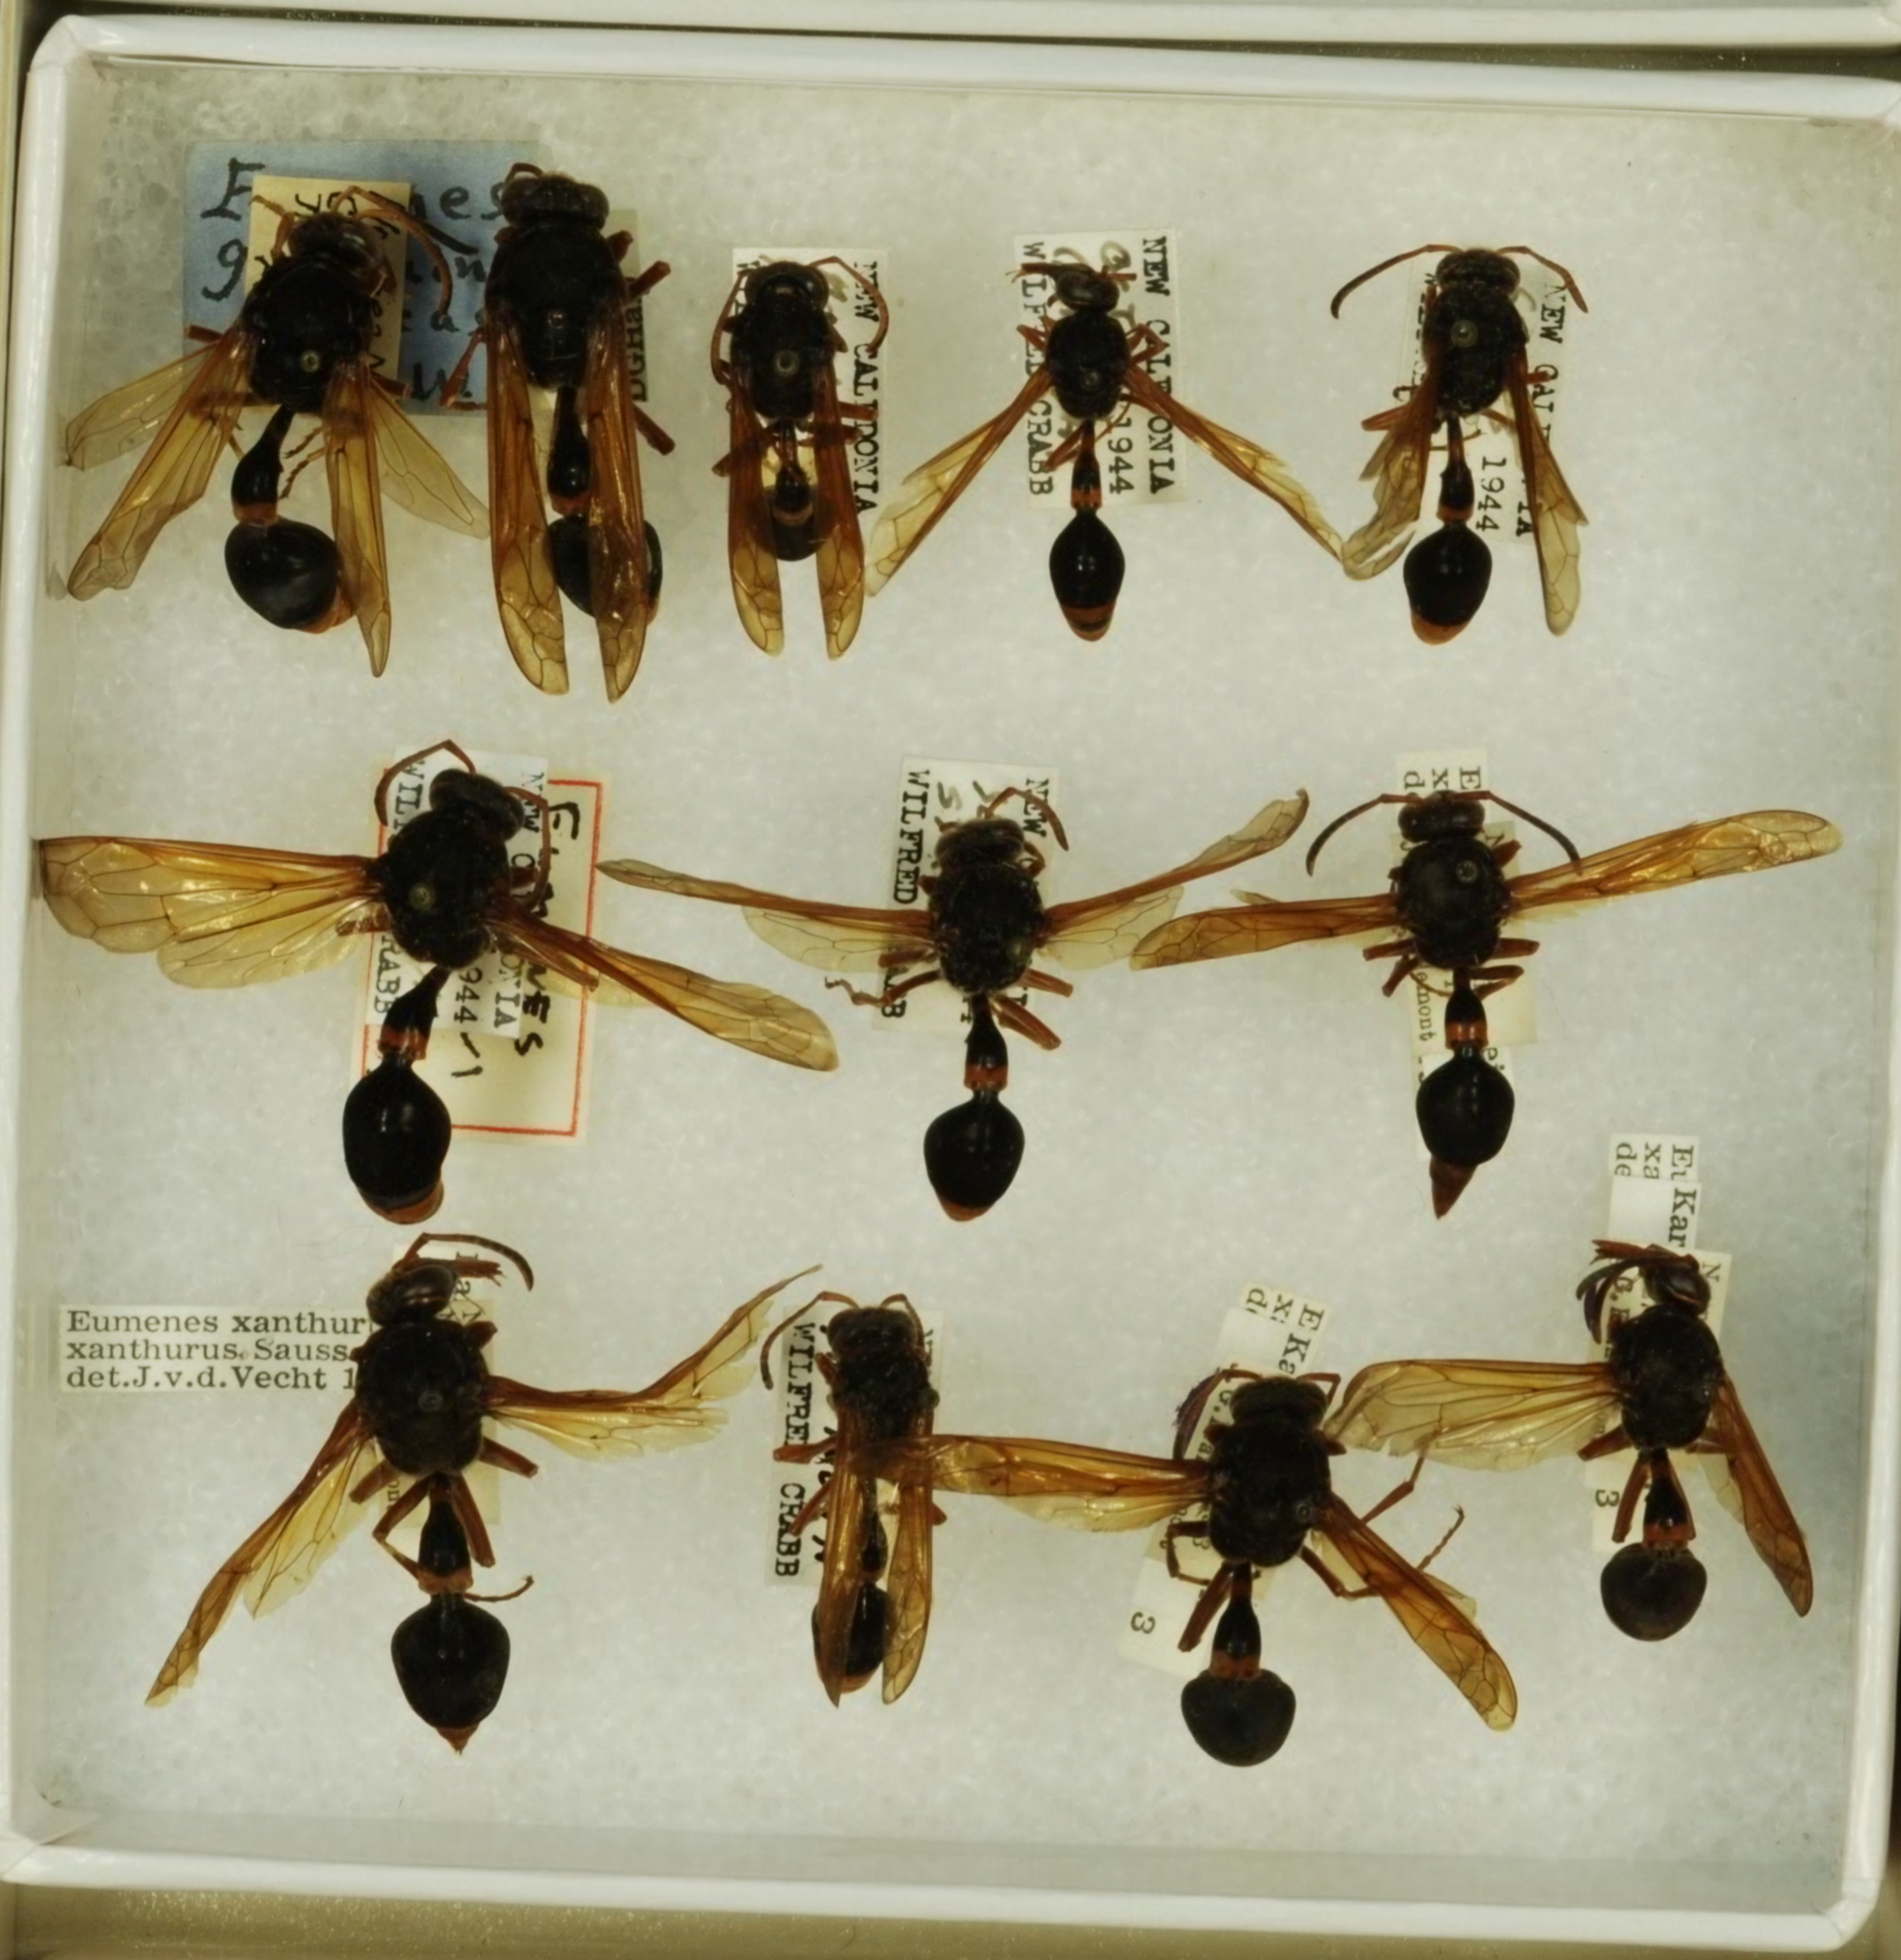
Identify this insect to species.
Delta xanthurum
